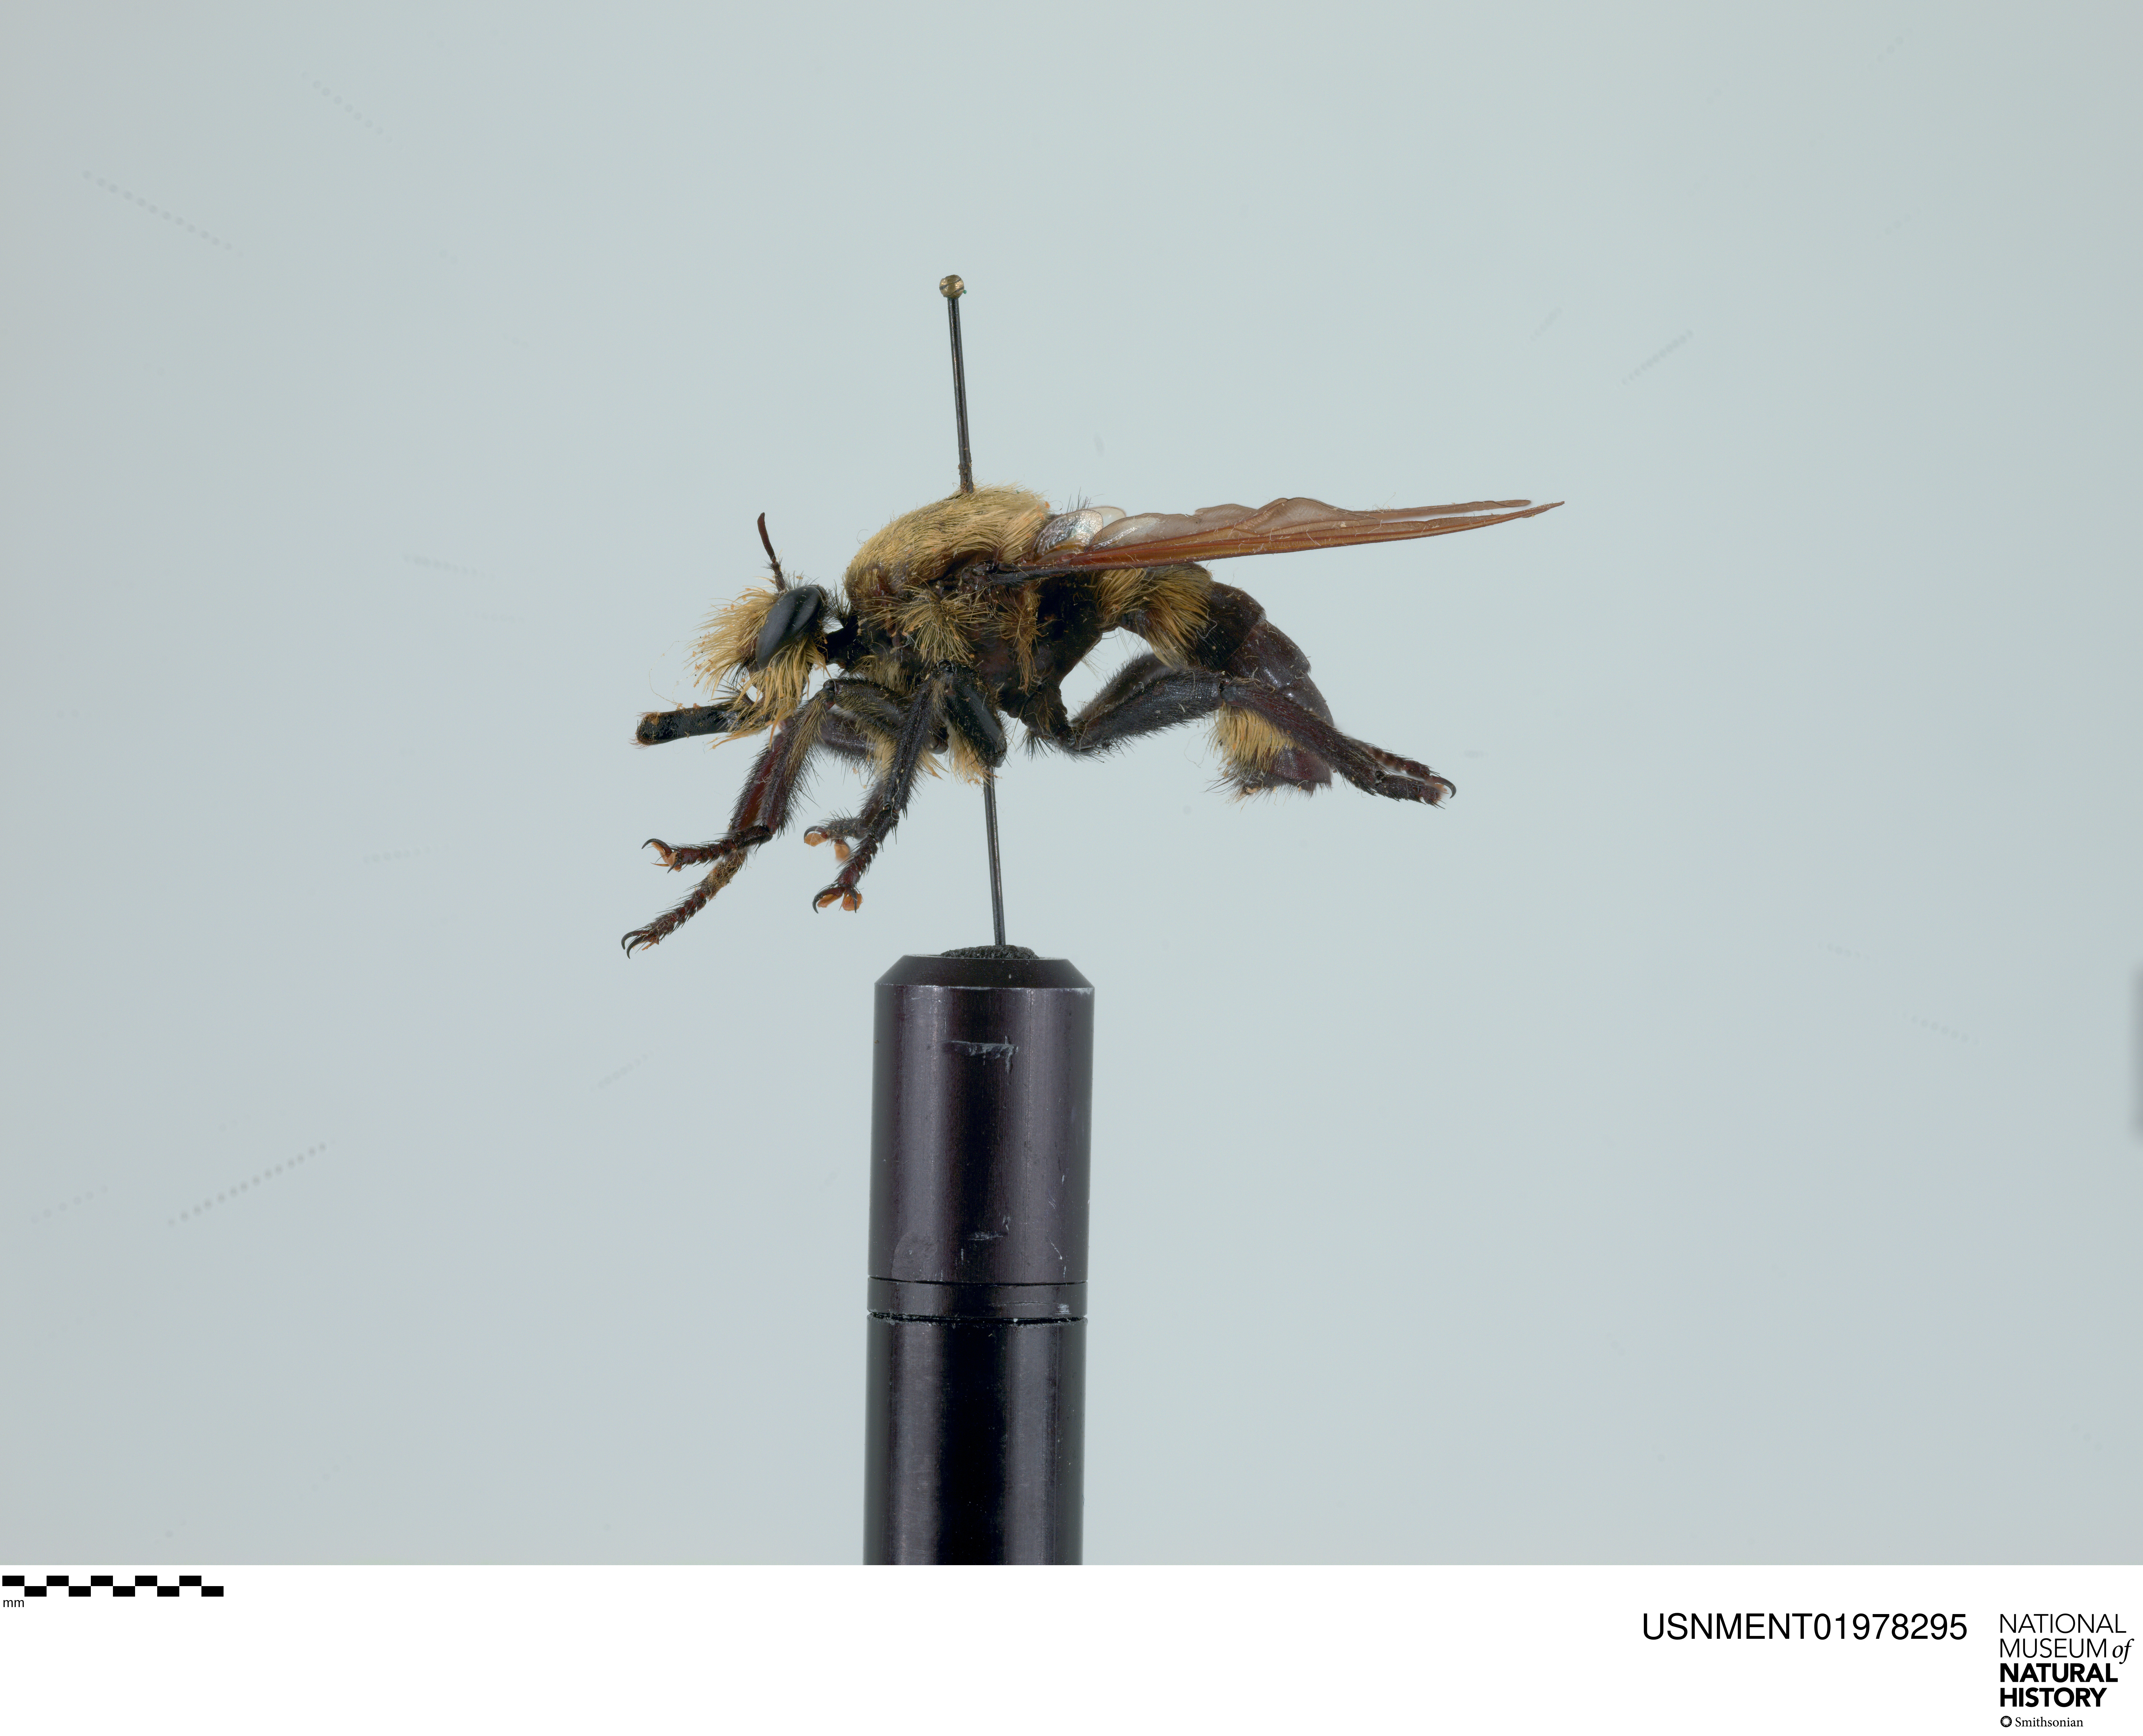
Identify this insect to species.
Laphria apila
